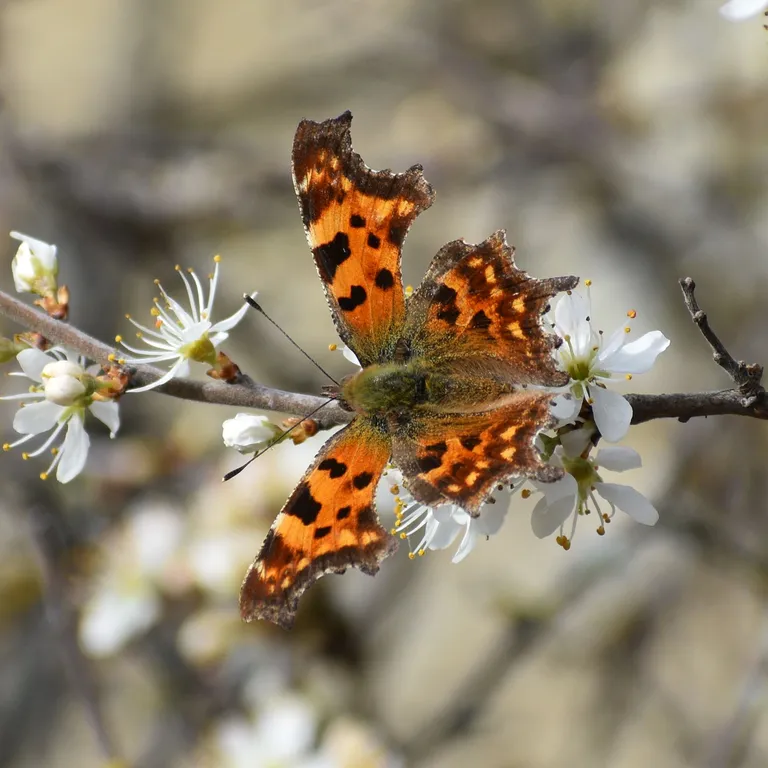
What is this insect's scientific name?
Polygonia c-album
